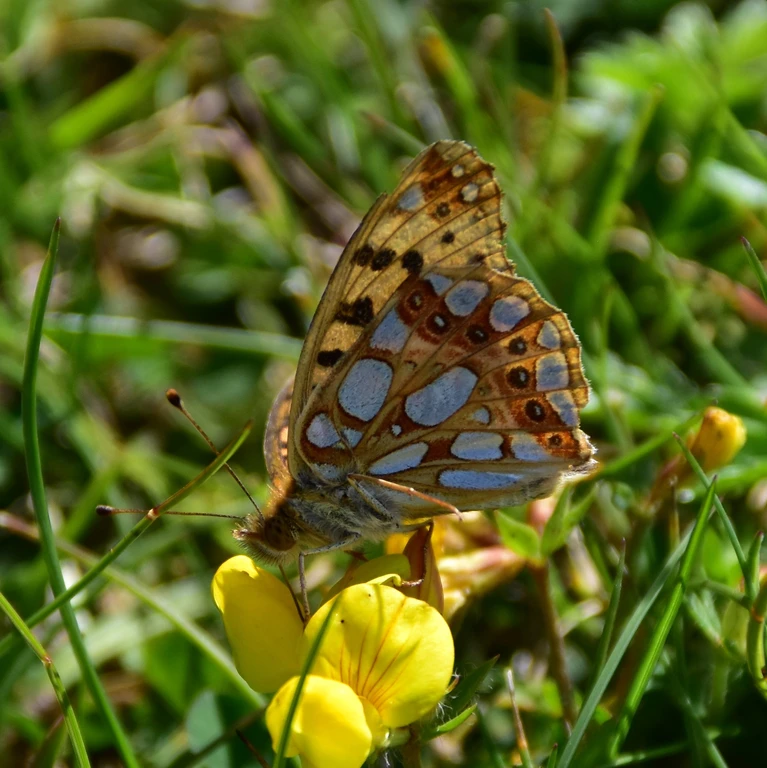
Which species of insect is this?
Issoria lathonia
